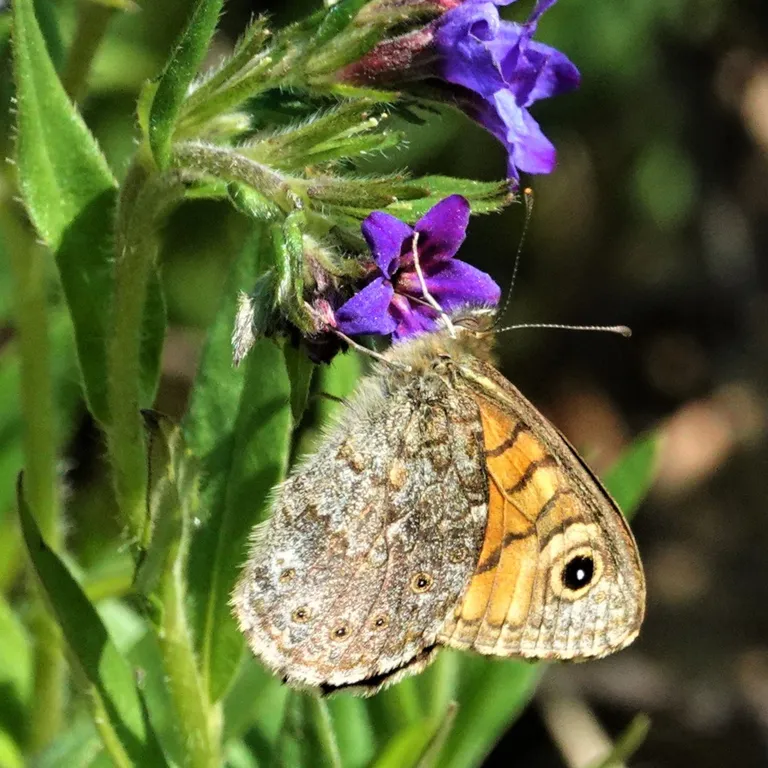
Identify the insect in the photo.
Lasiommata megera (also Pararge megera)
